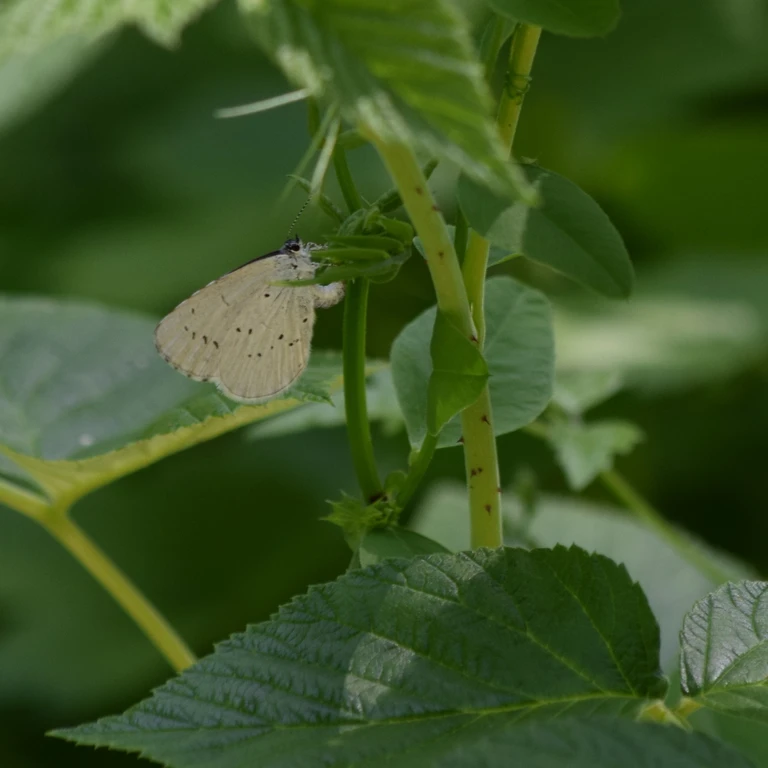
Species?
Celastrina argiolus
